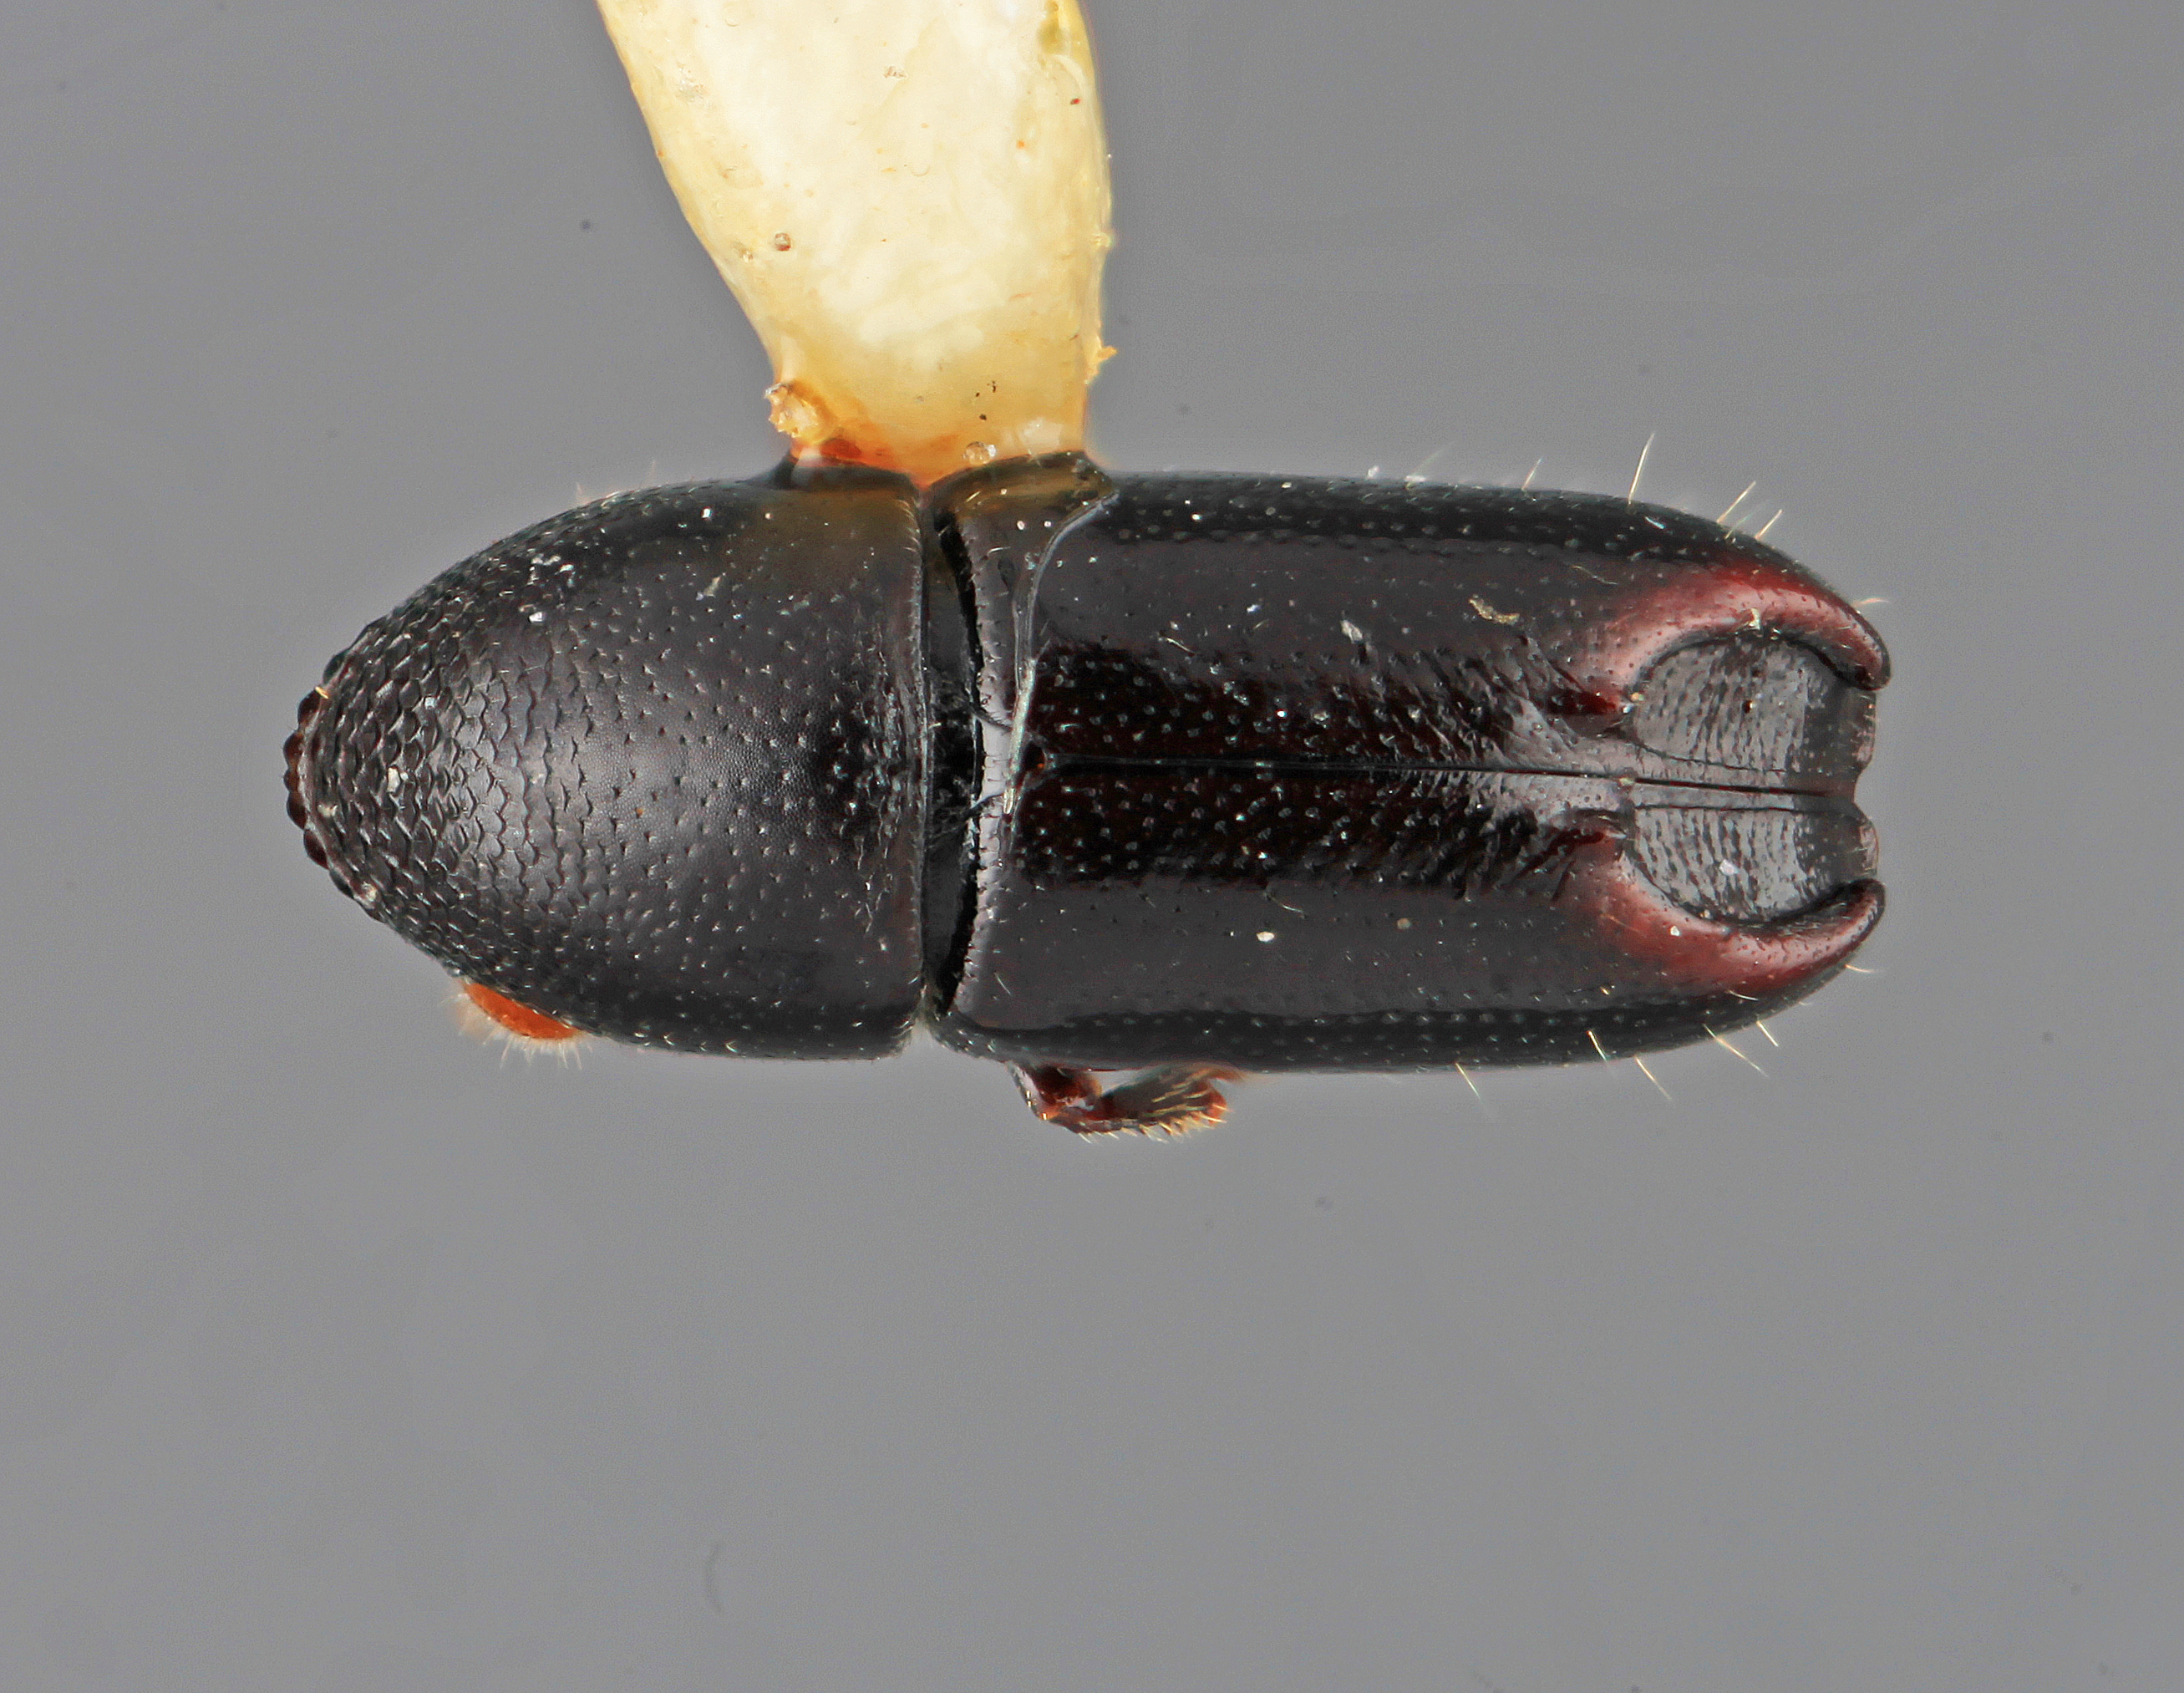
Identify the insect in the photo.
Tricolus parsus
